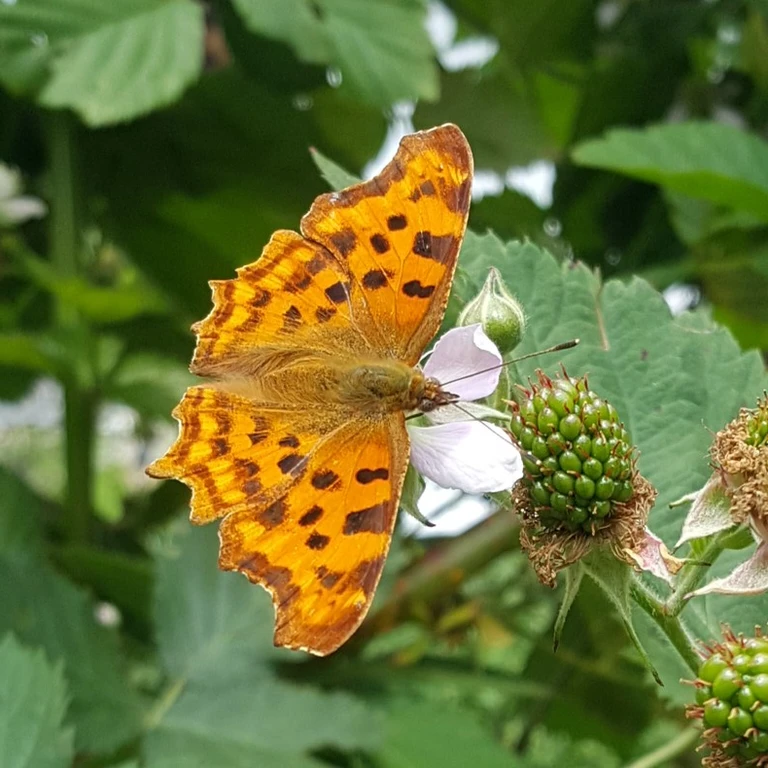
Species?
Polygonia c-album
